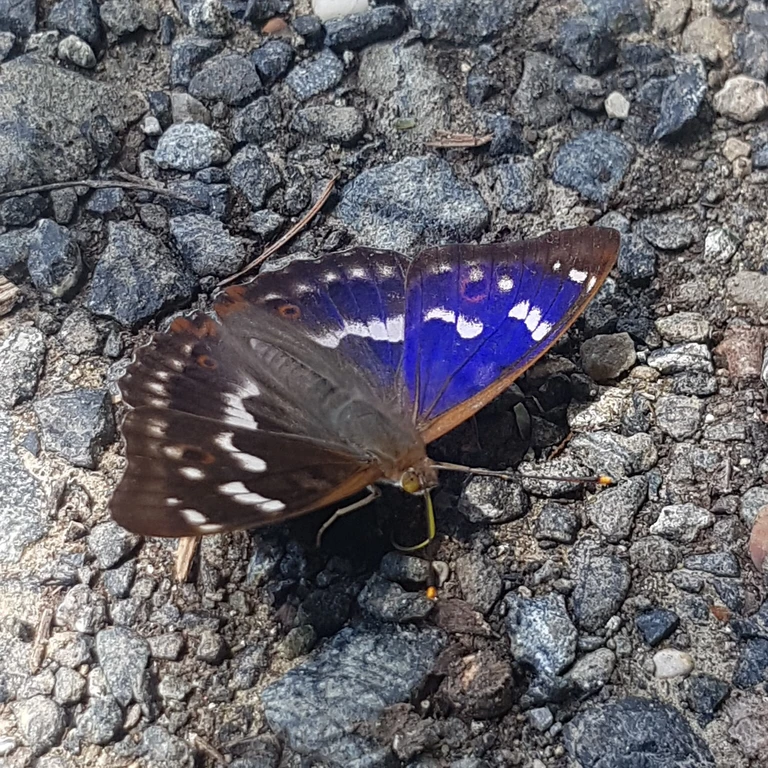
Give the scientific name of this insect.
Apatura ilia
